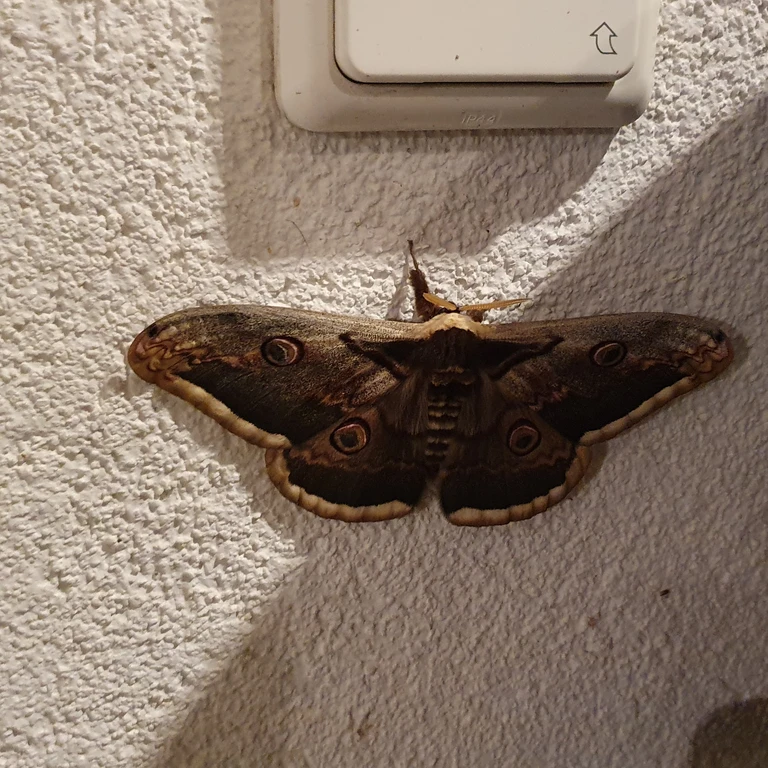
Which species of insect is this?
Saturnia pyri
